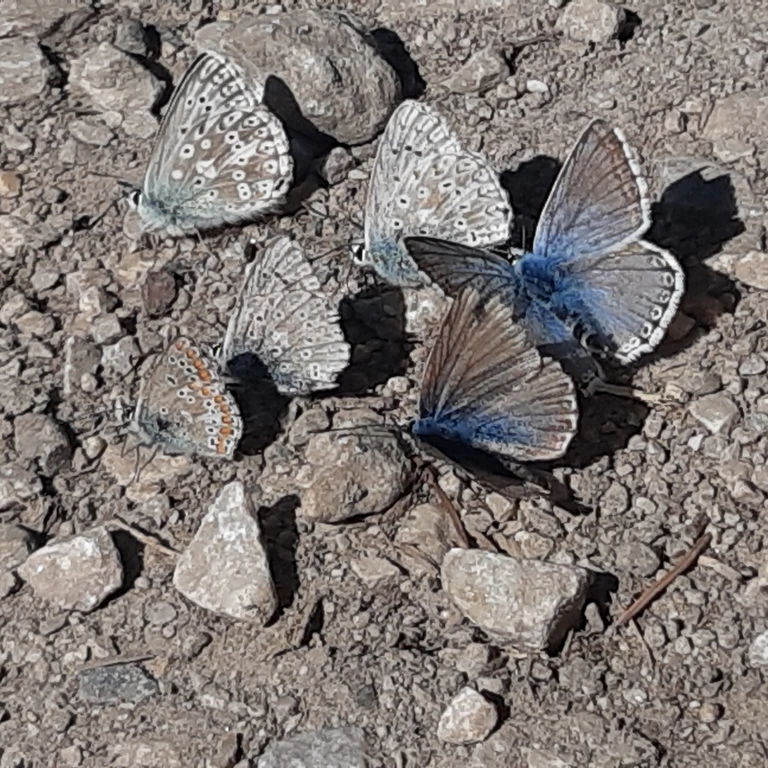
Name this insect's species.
Lysandra coridon
